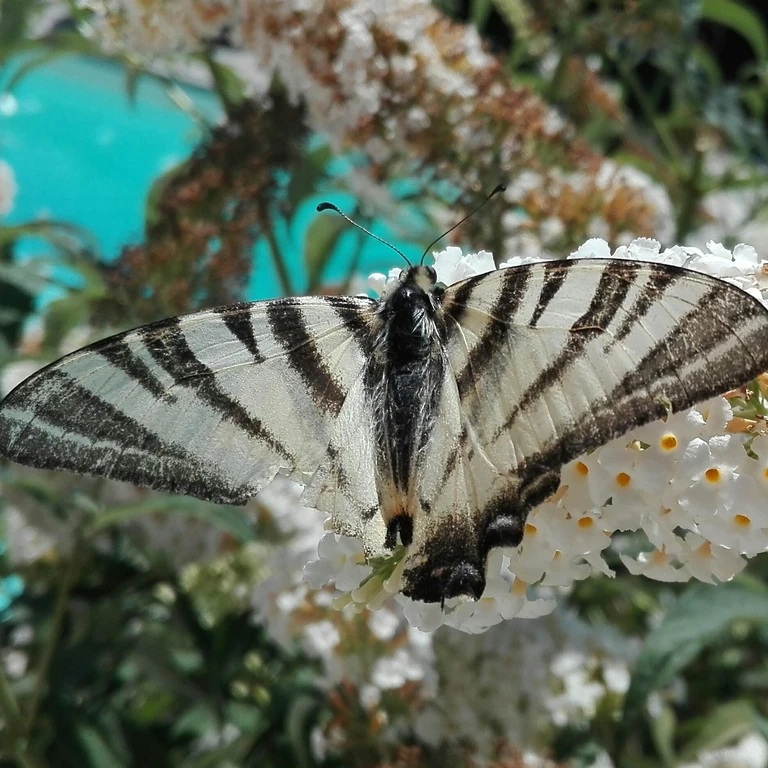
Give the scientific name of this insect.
Iphiclides podalirius
